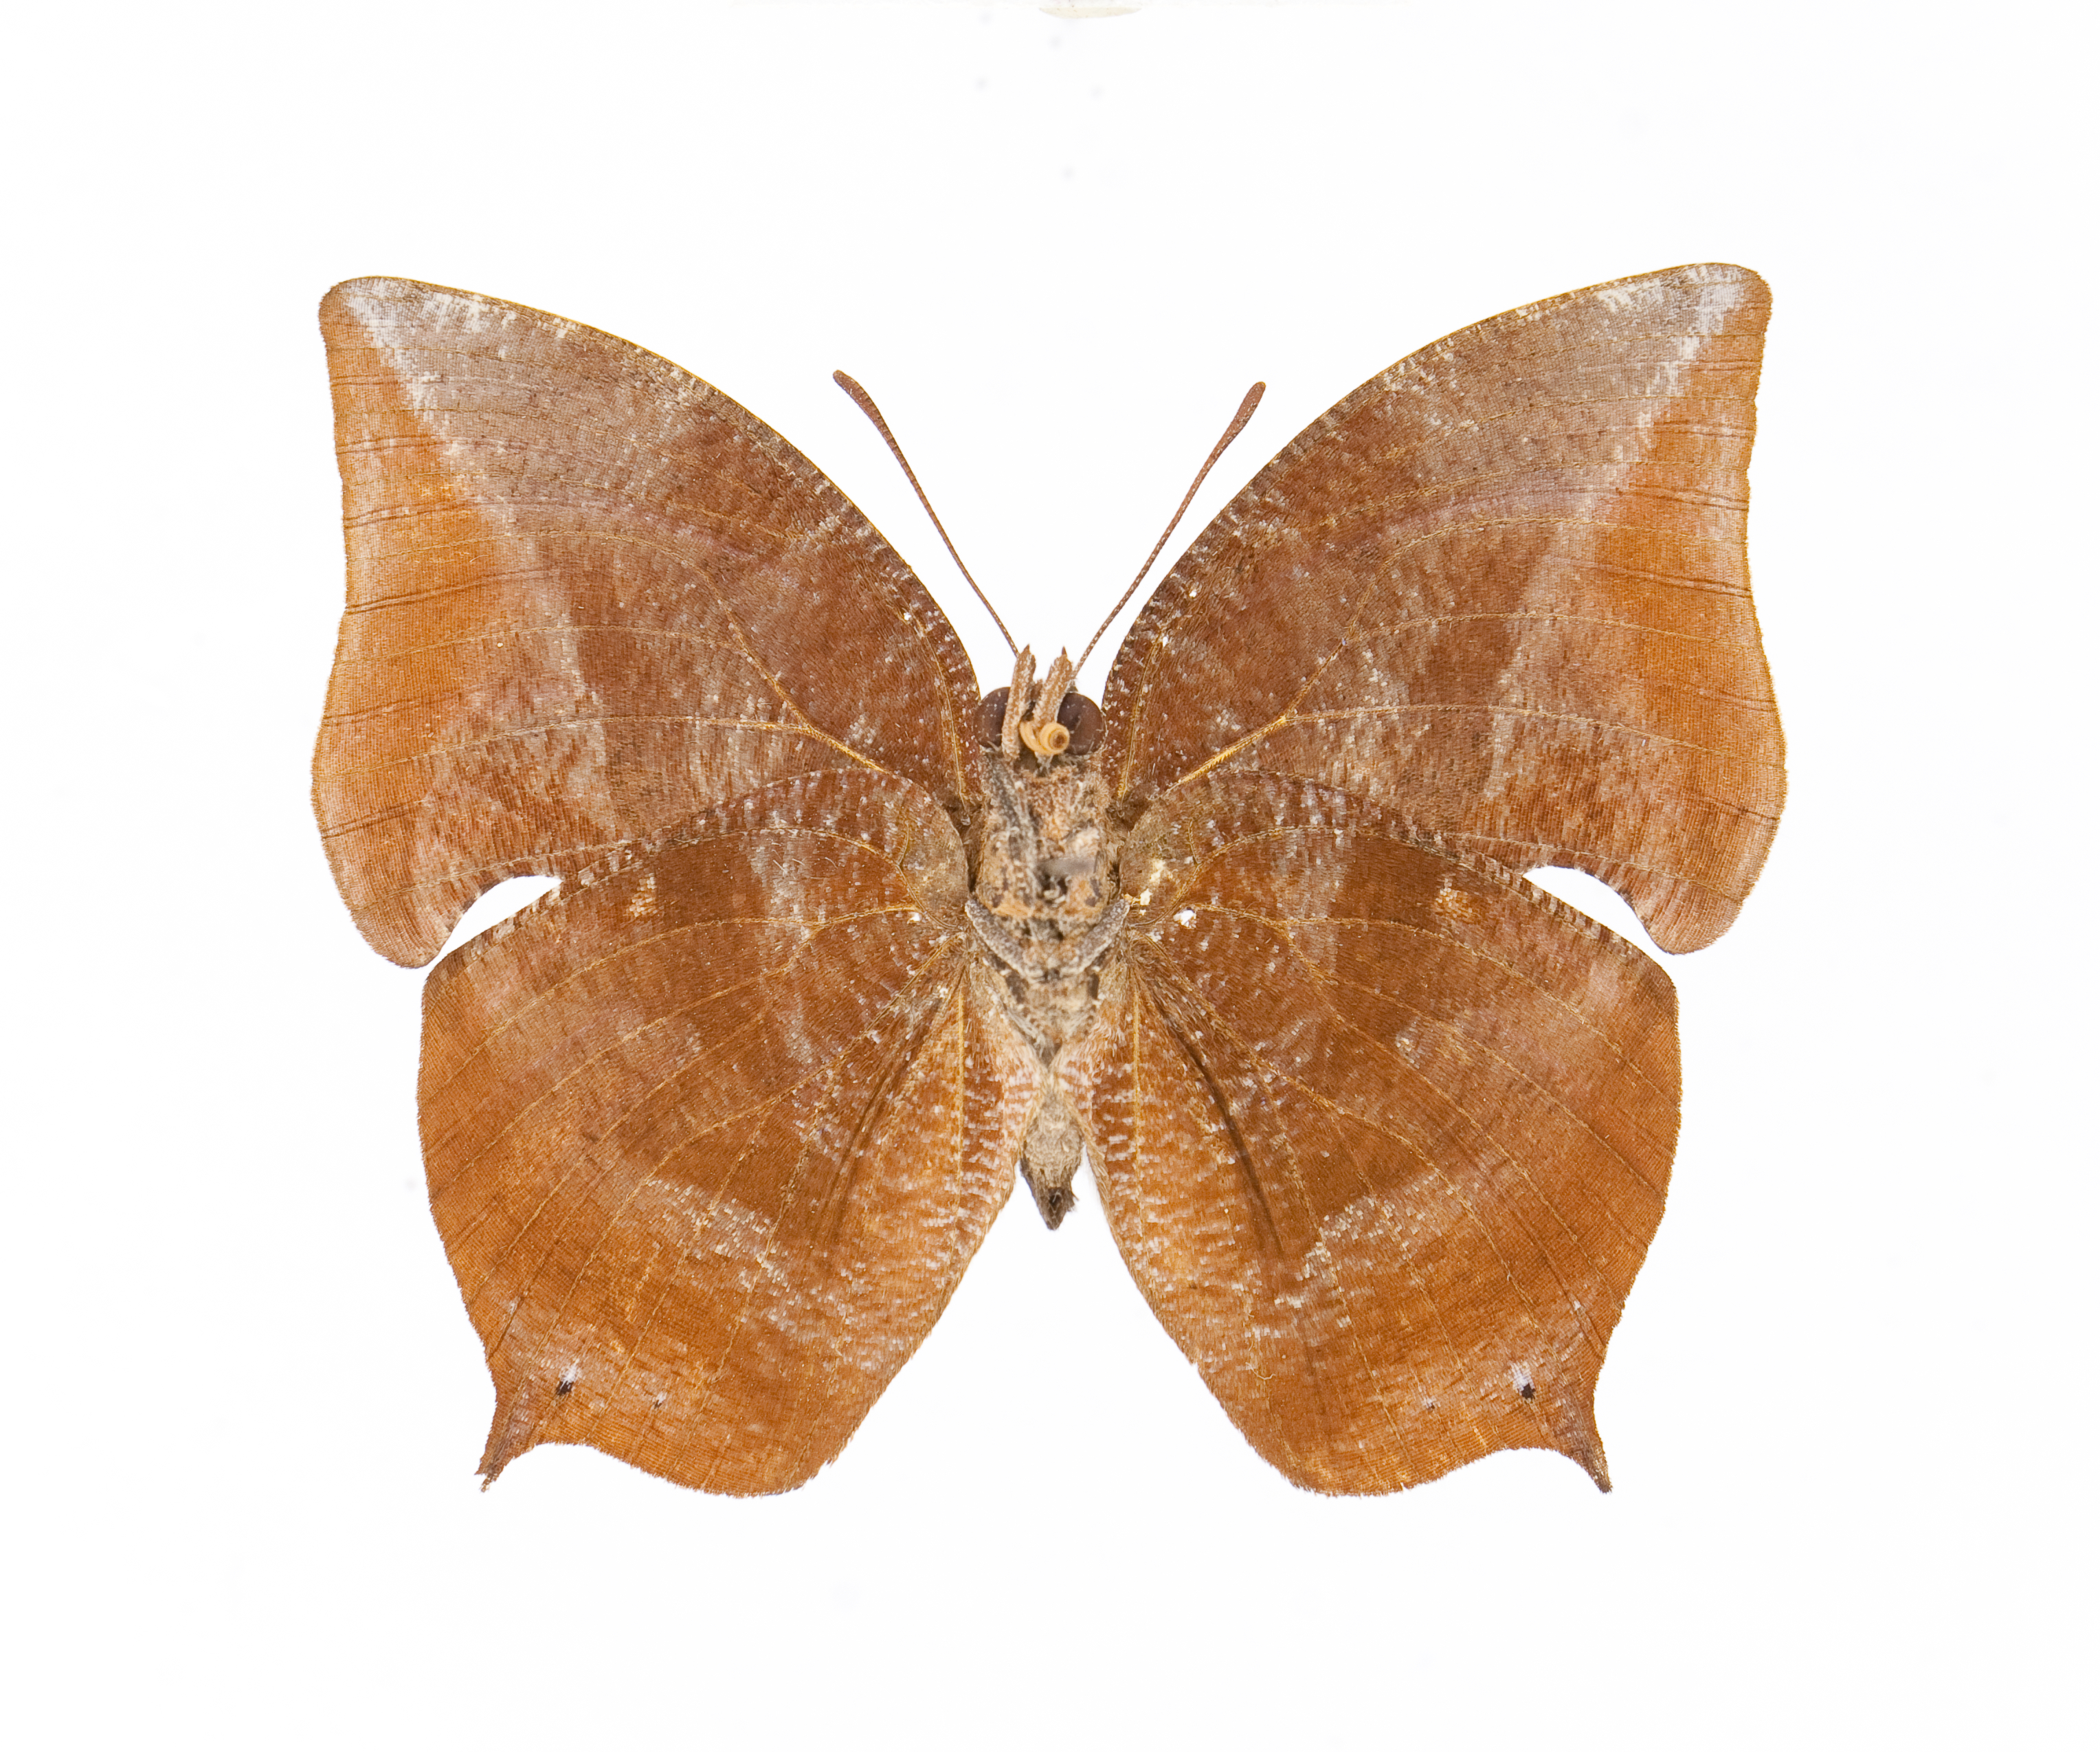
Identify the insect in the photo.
Memphis leonida
